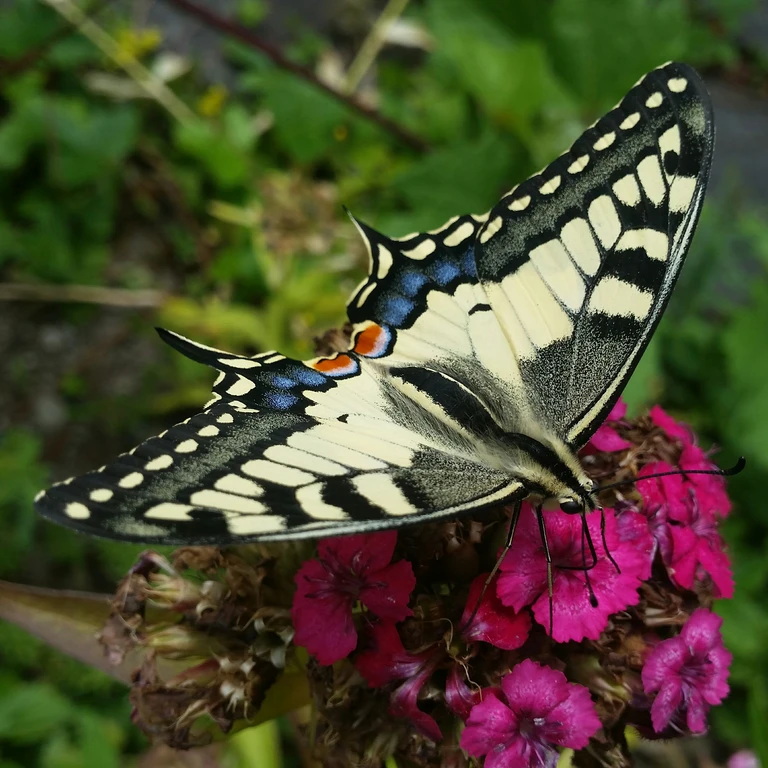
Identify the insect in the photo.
Papilio machaon
